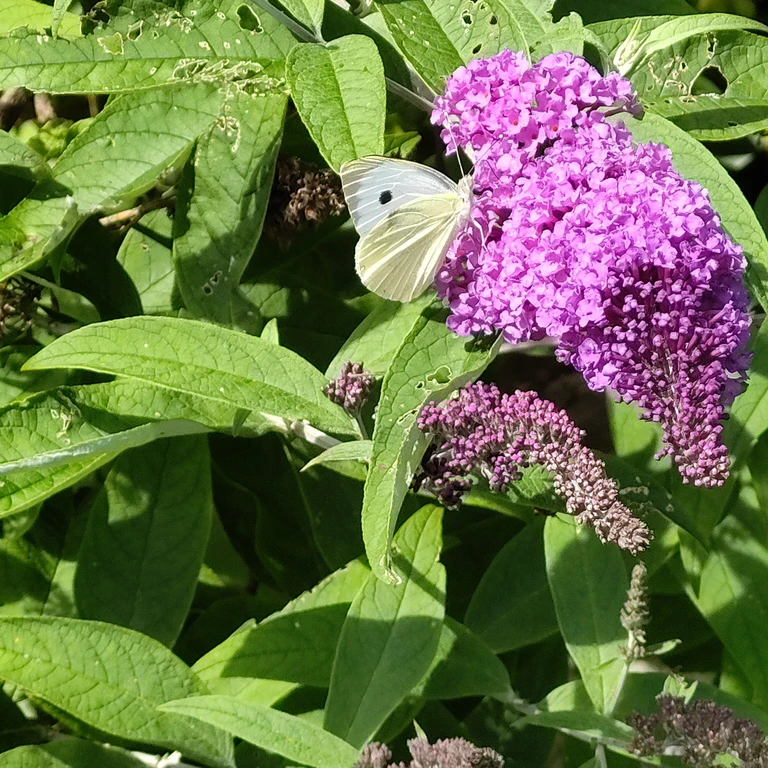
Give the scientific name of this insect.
Pieris brassicae
